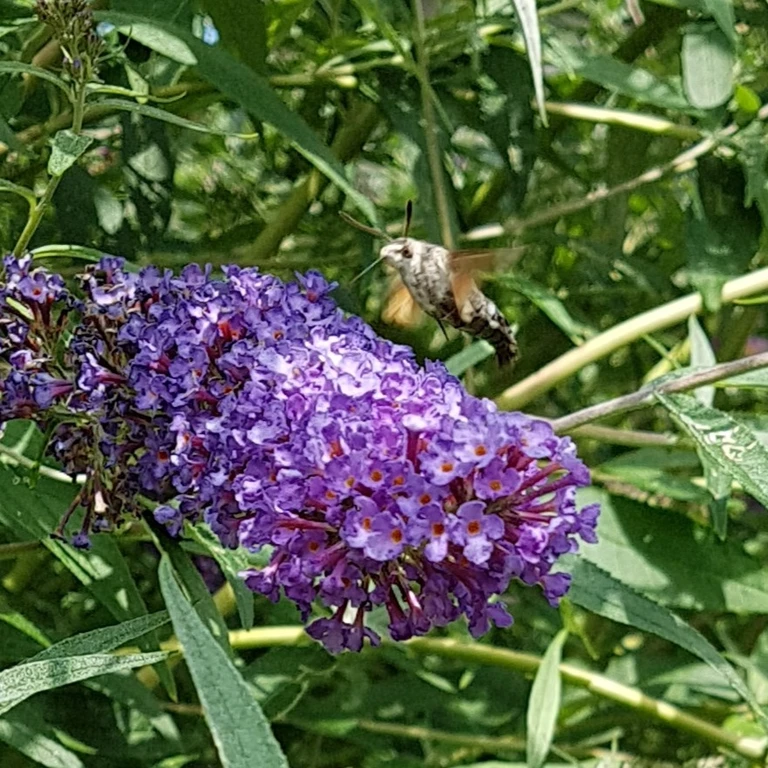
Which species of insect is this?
Macroglossum stellatarum
